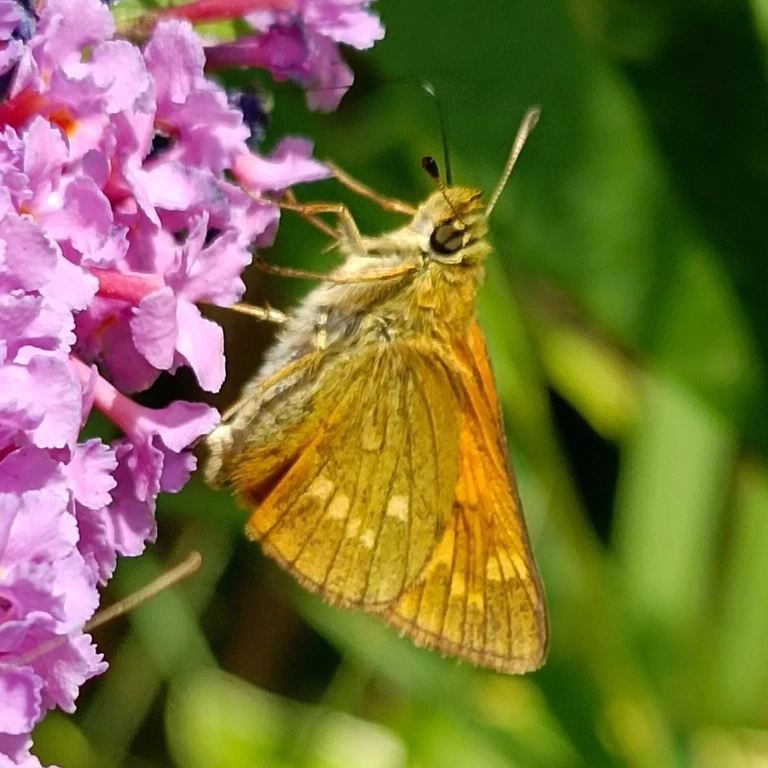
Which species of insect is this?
Ochlodes sylvanus (also Ochlodes venata)
